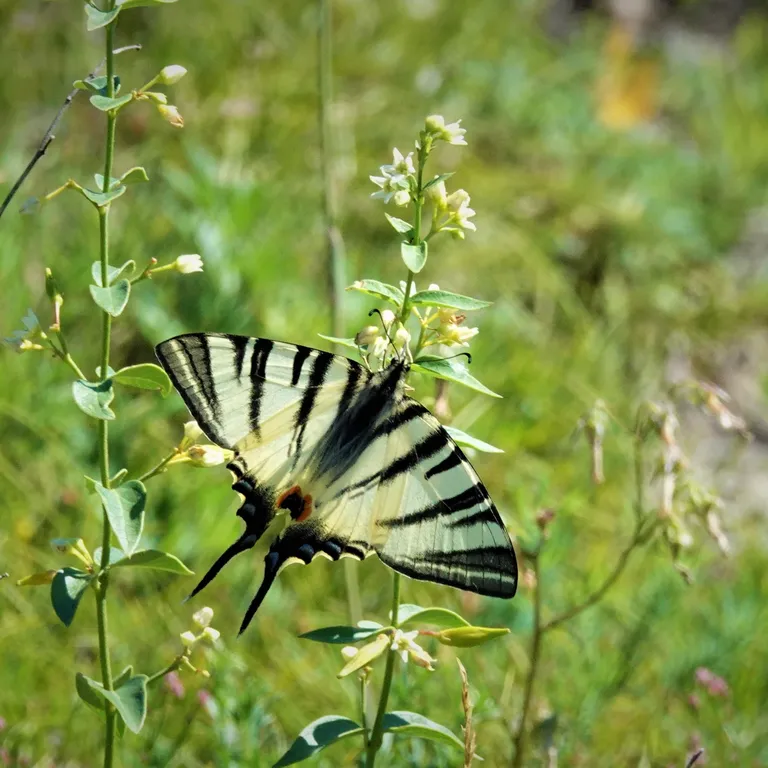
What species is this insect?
Iphiclides podalirius
